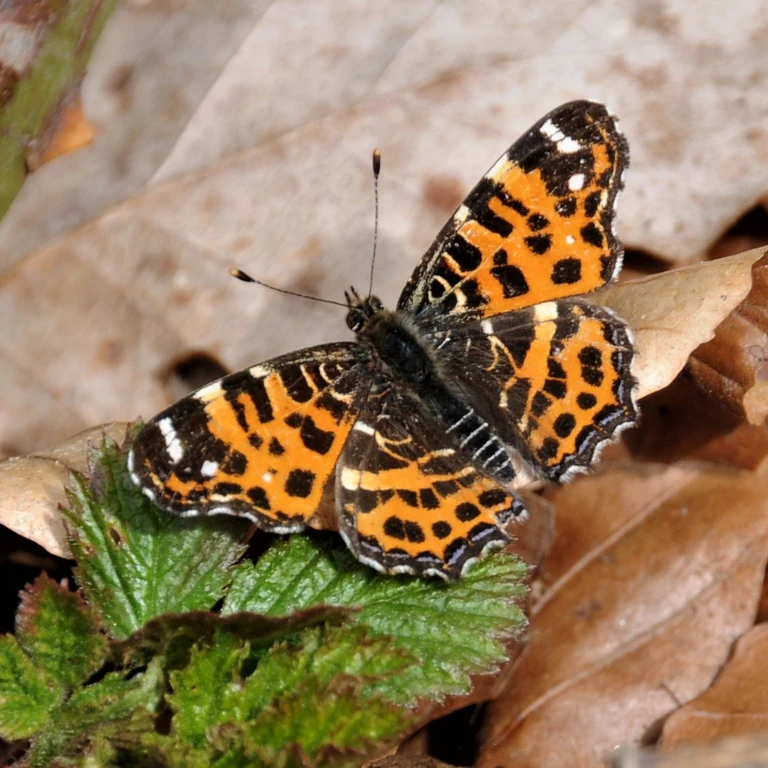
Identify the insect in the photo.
Araschnia levana
